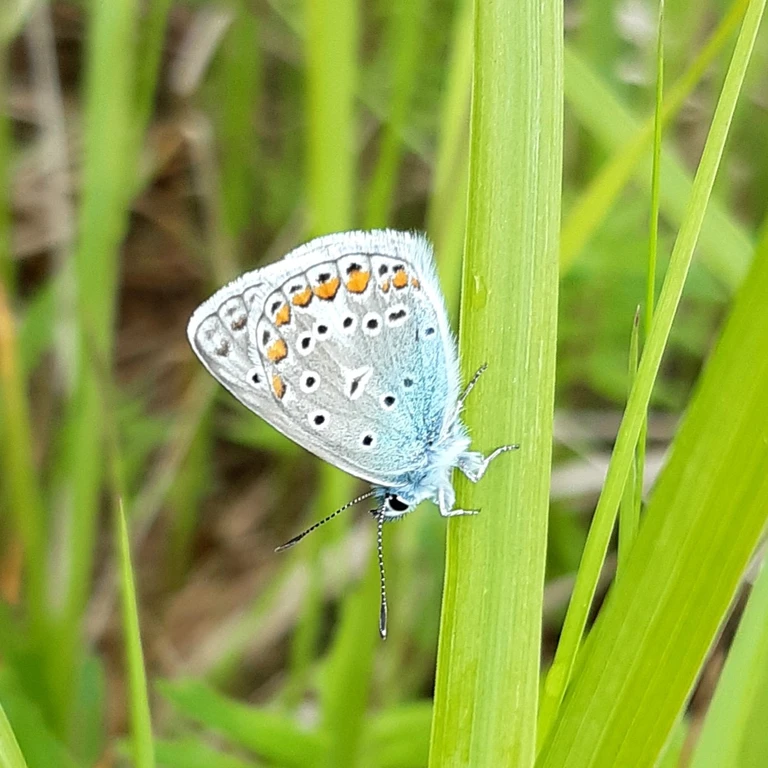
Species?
Polyommatus icarus
